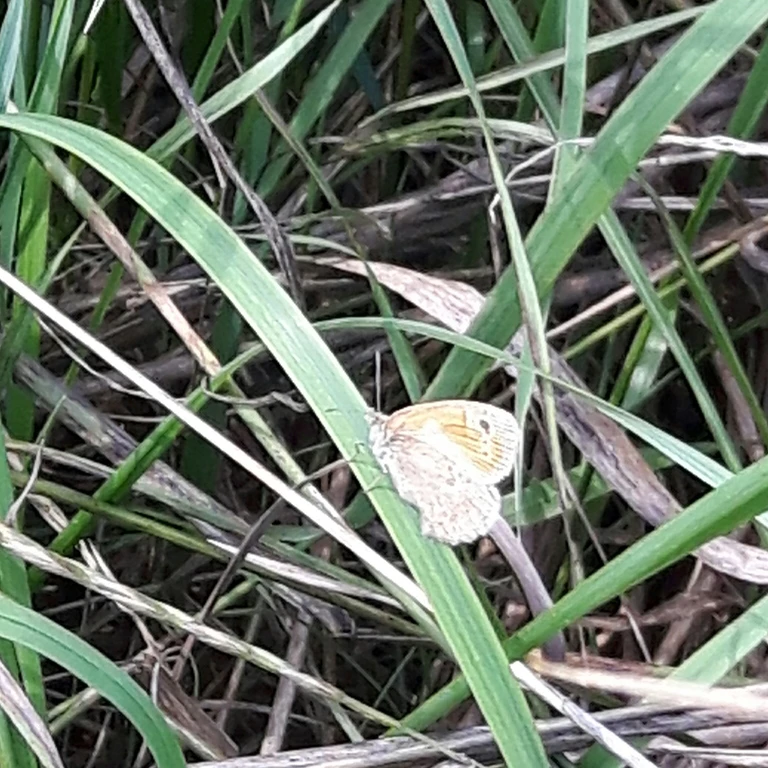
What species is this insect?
Coenonympha pamphilus
